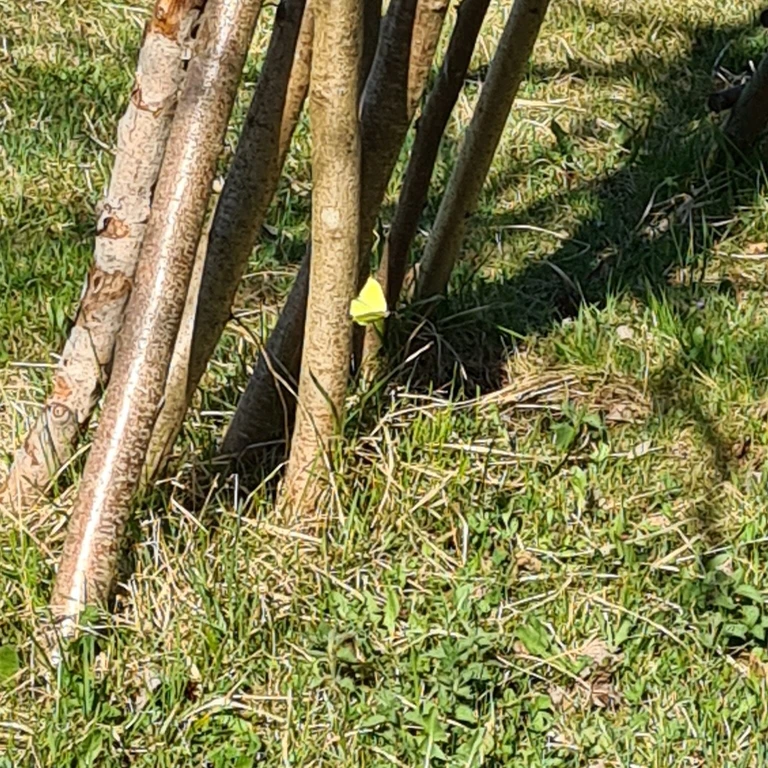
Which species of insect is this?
Gonepteryx rhamni
